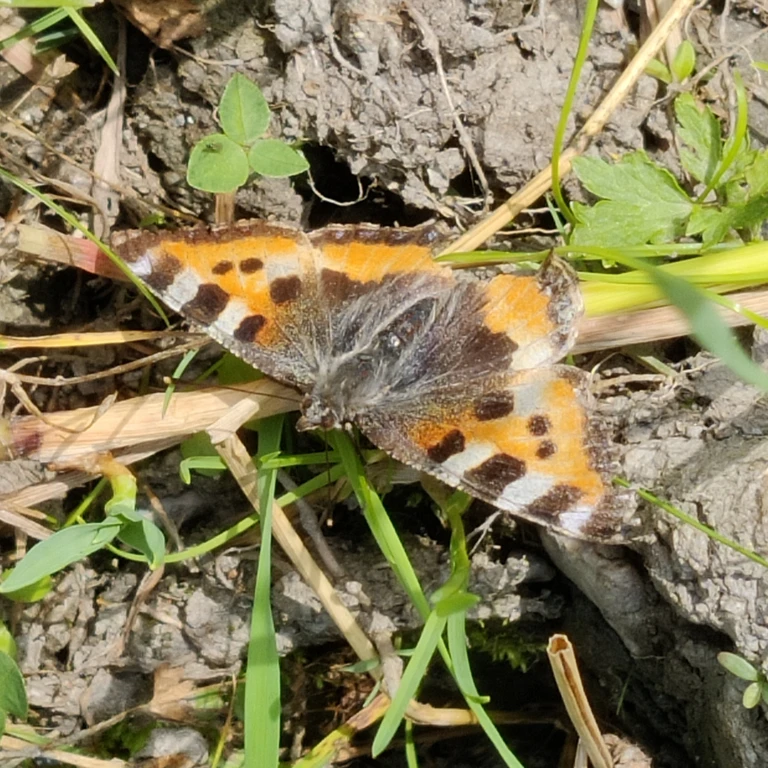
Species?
Aglais urticae
